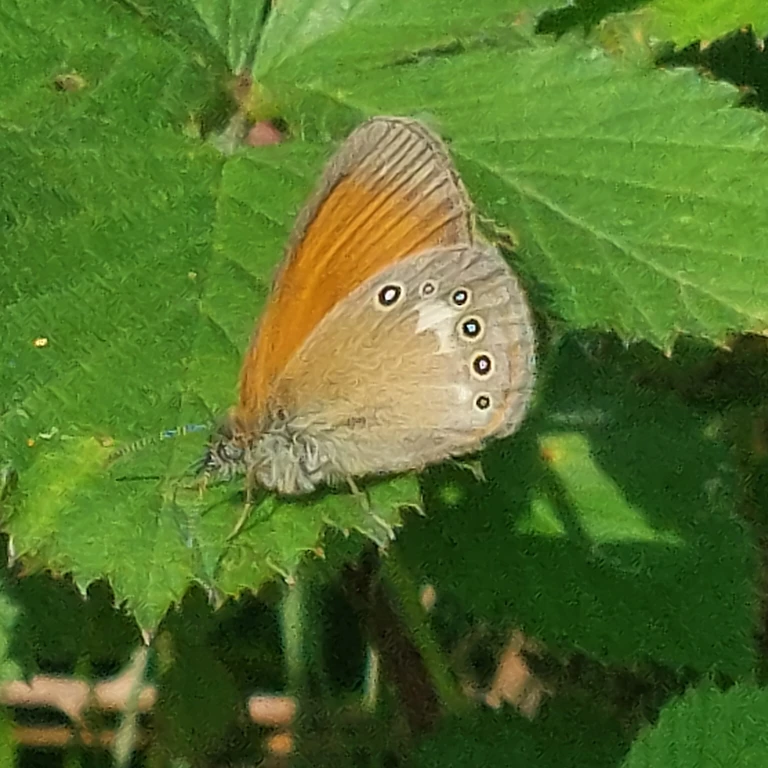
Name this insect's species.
Coenonympha glycerion (also Coenonympha iphis)
